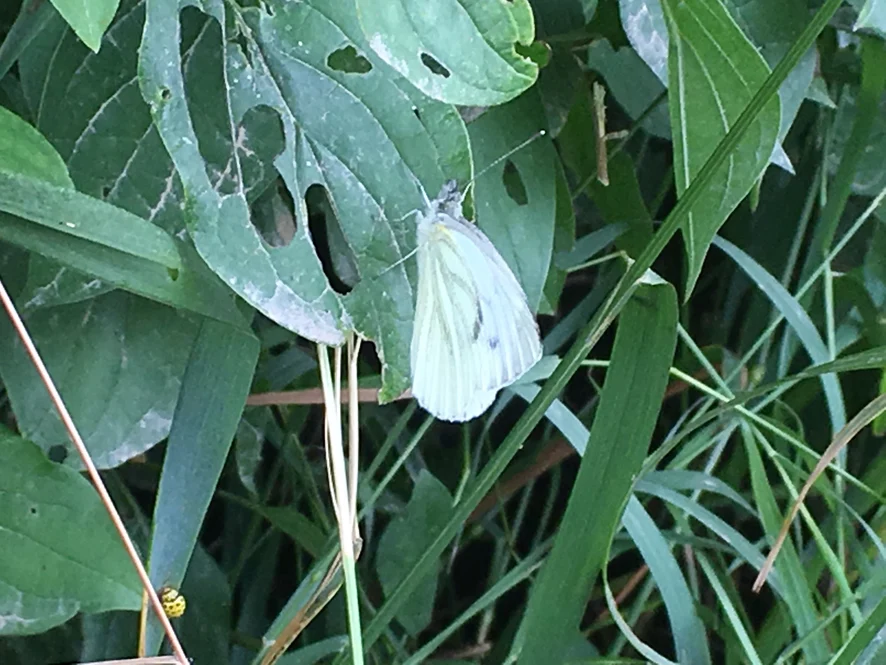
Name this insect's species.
Pieris napi
